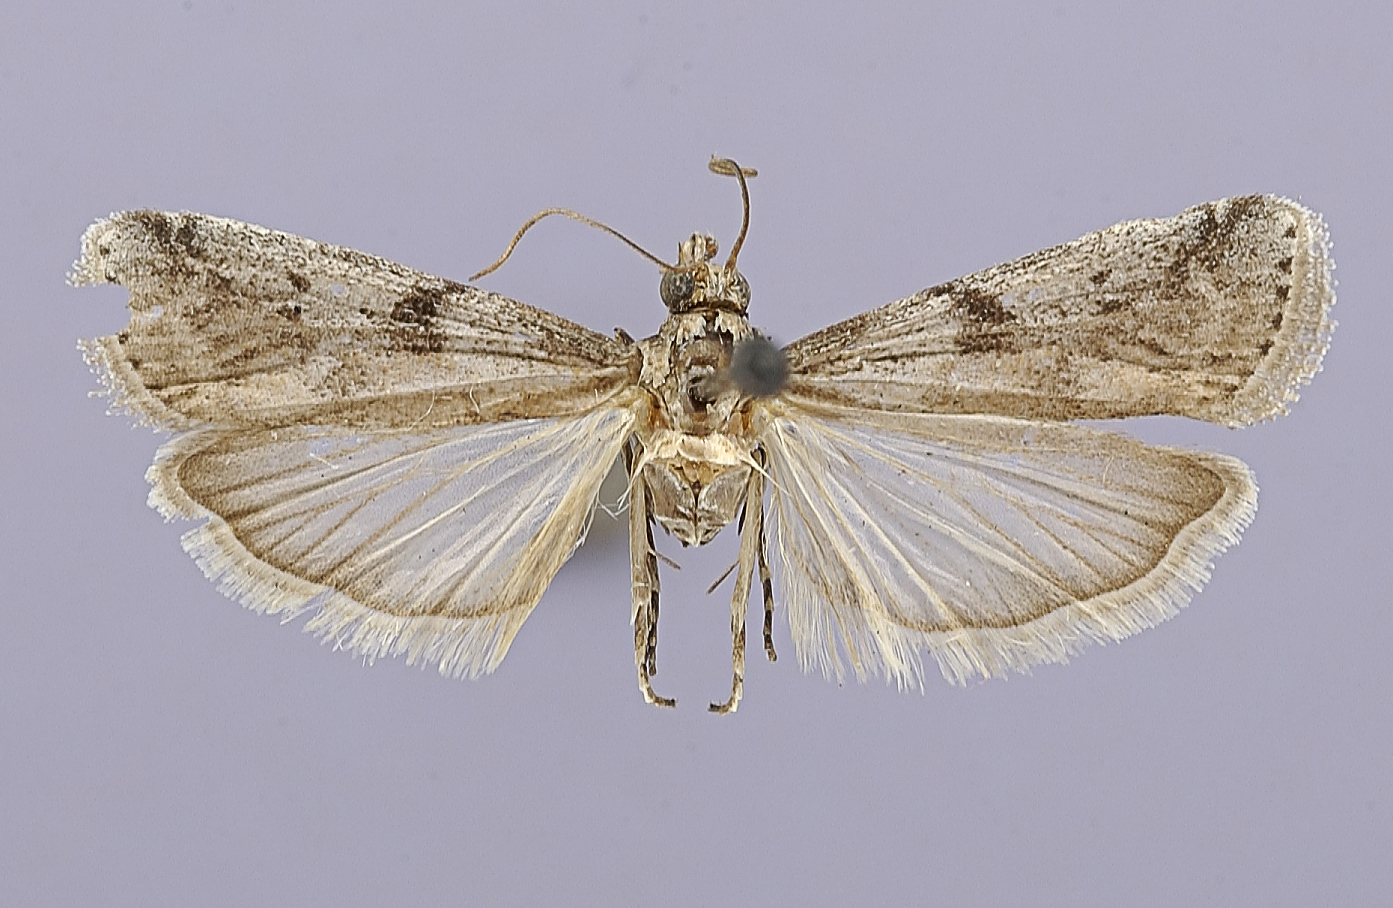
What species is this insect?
Myelois venipars
